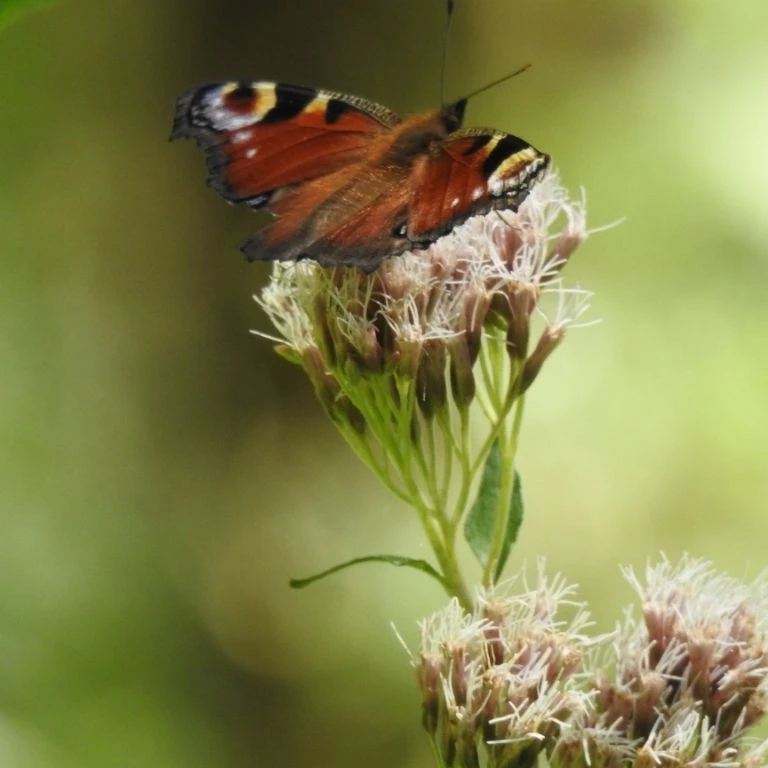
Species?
Aglais io
